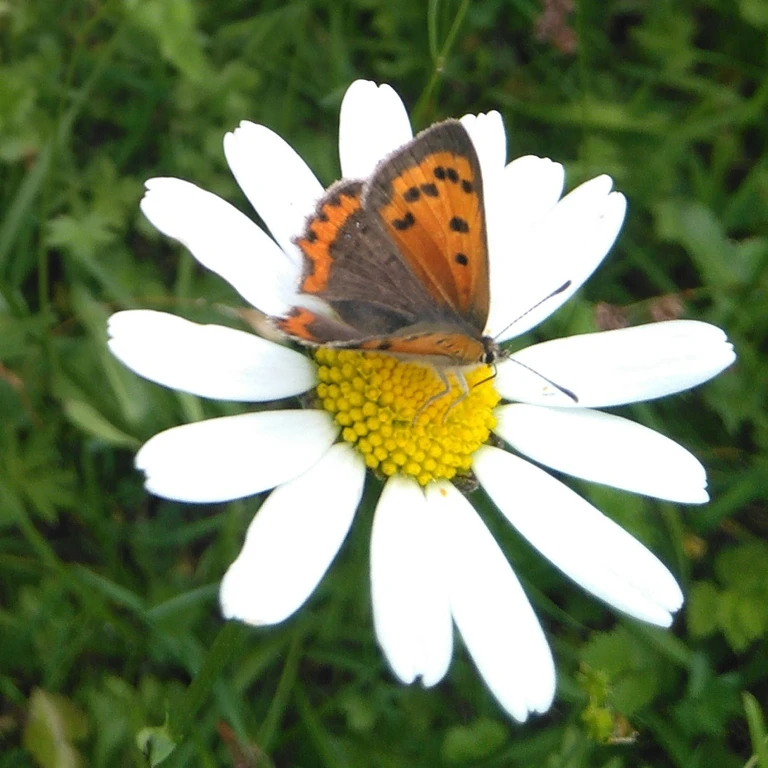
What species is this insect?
Lycaena phlaeas
